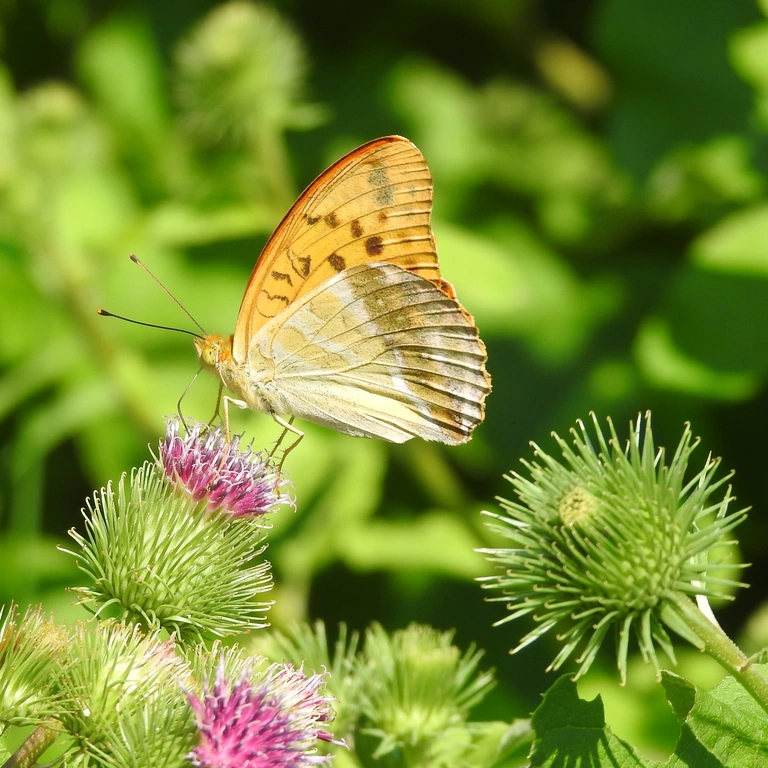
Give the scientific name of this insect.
Argynnis paphia
